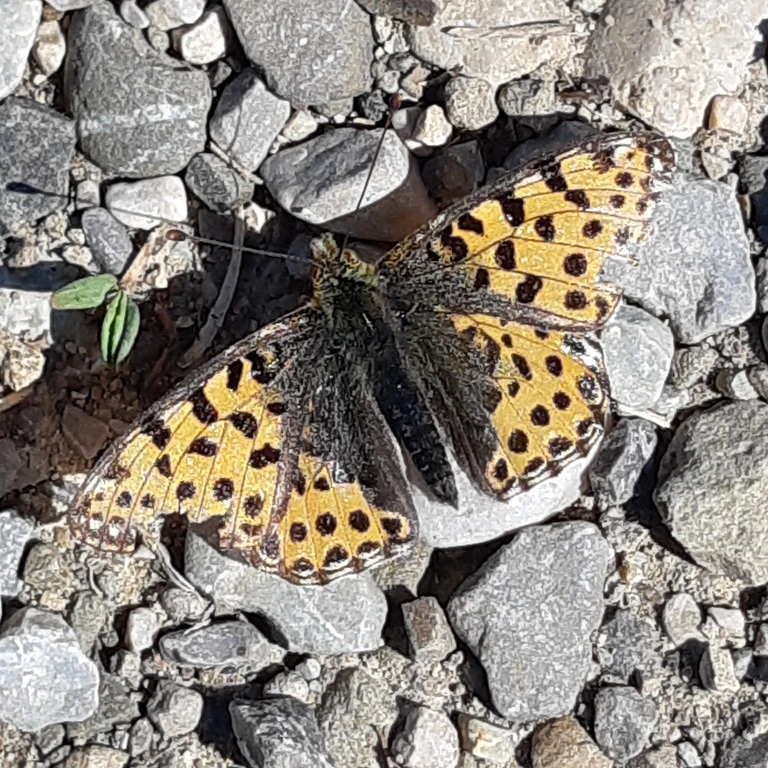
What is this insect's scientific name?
Issoria lathonia
